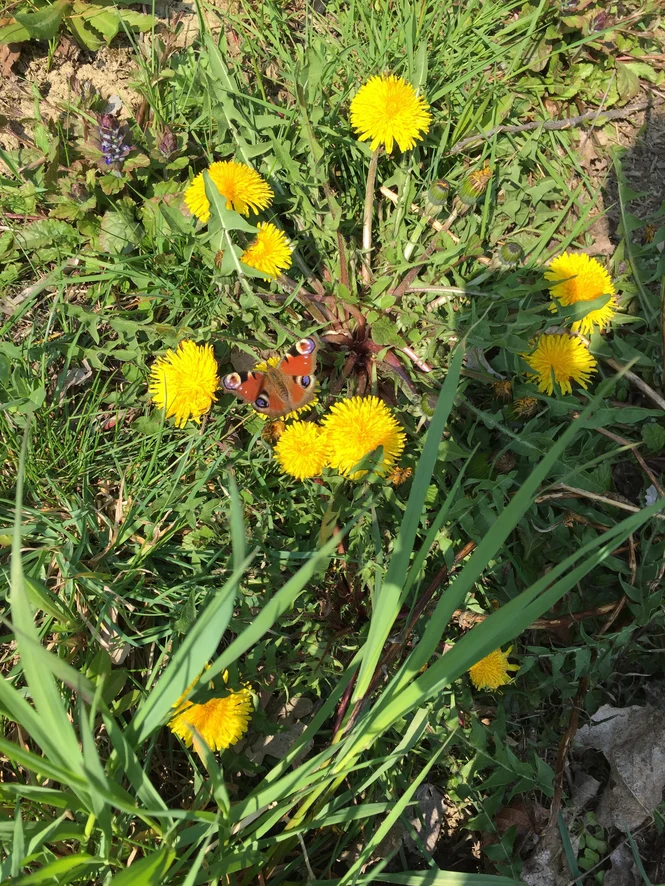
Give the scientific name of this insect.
Aglais io
